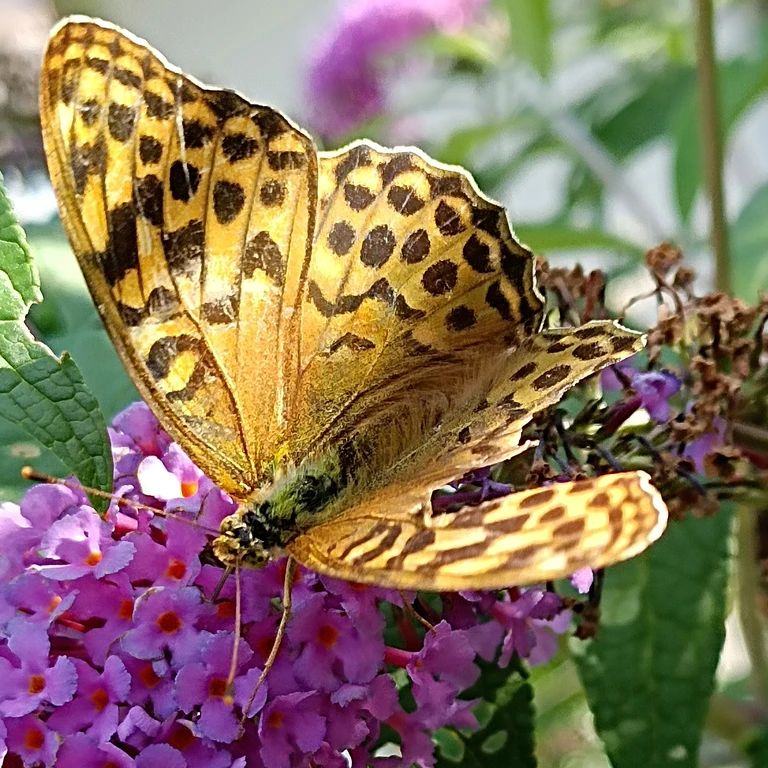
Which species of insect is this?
Argynnis paphia
